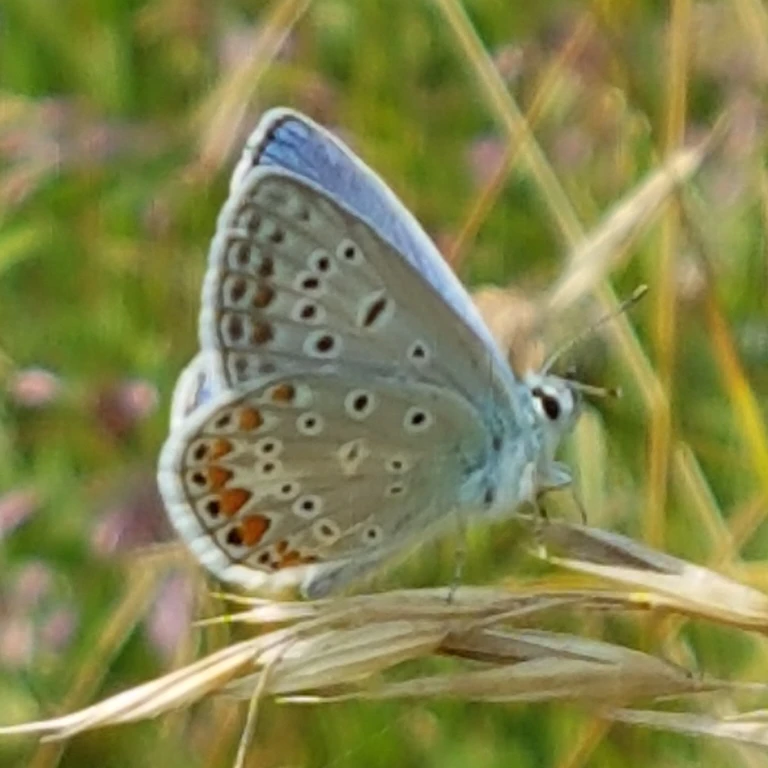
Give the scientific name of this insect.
Polyommatus icarus
